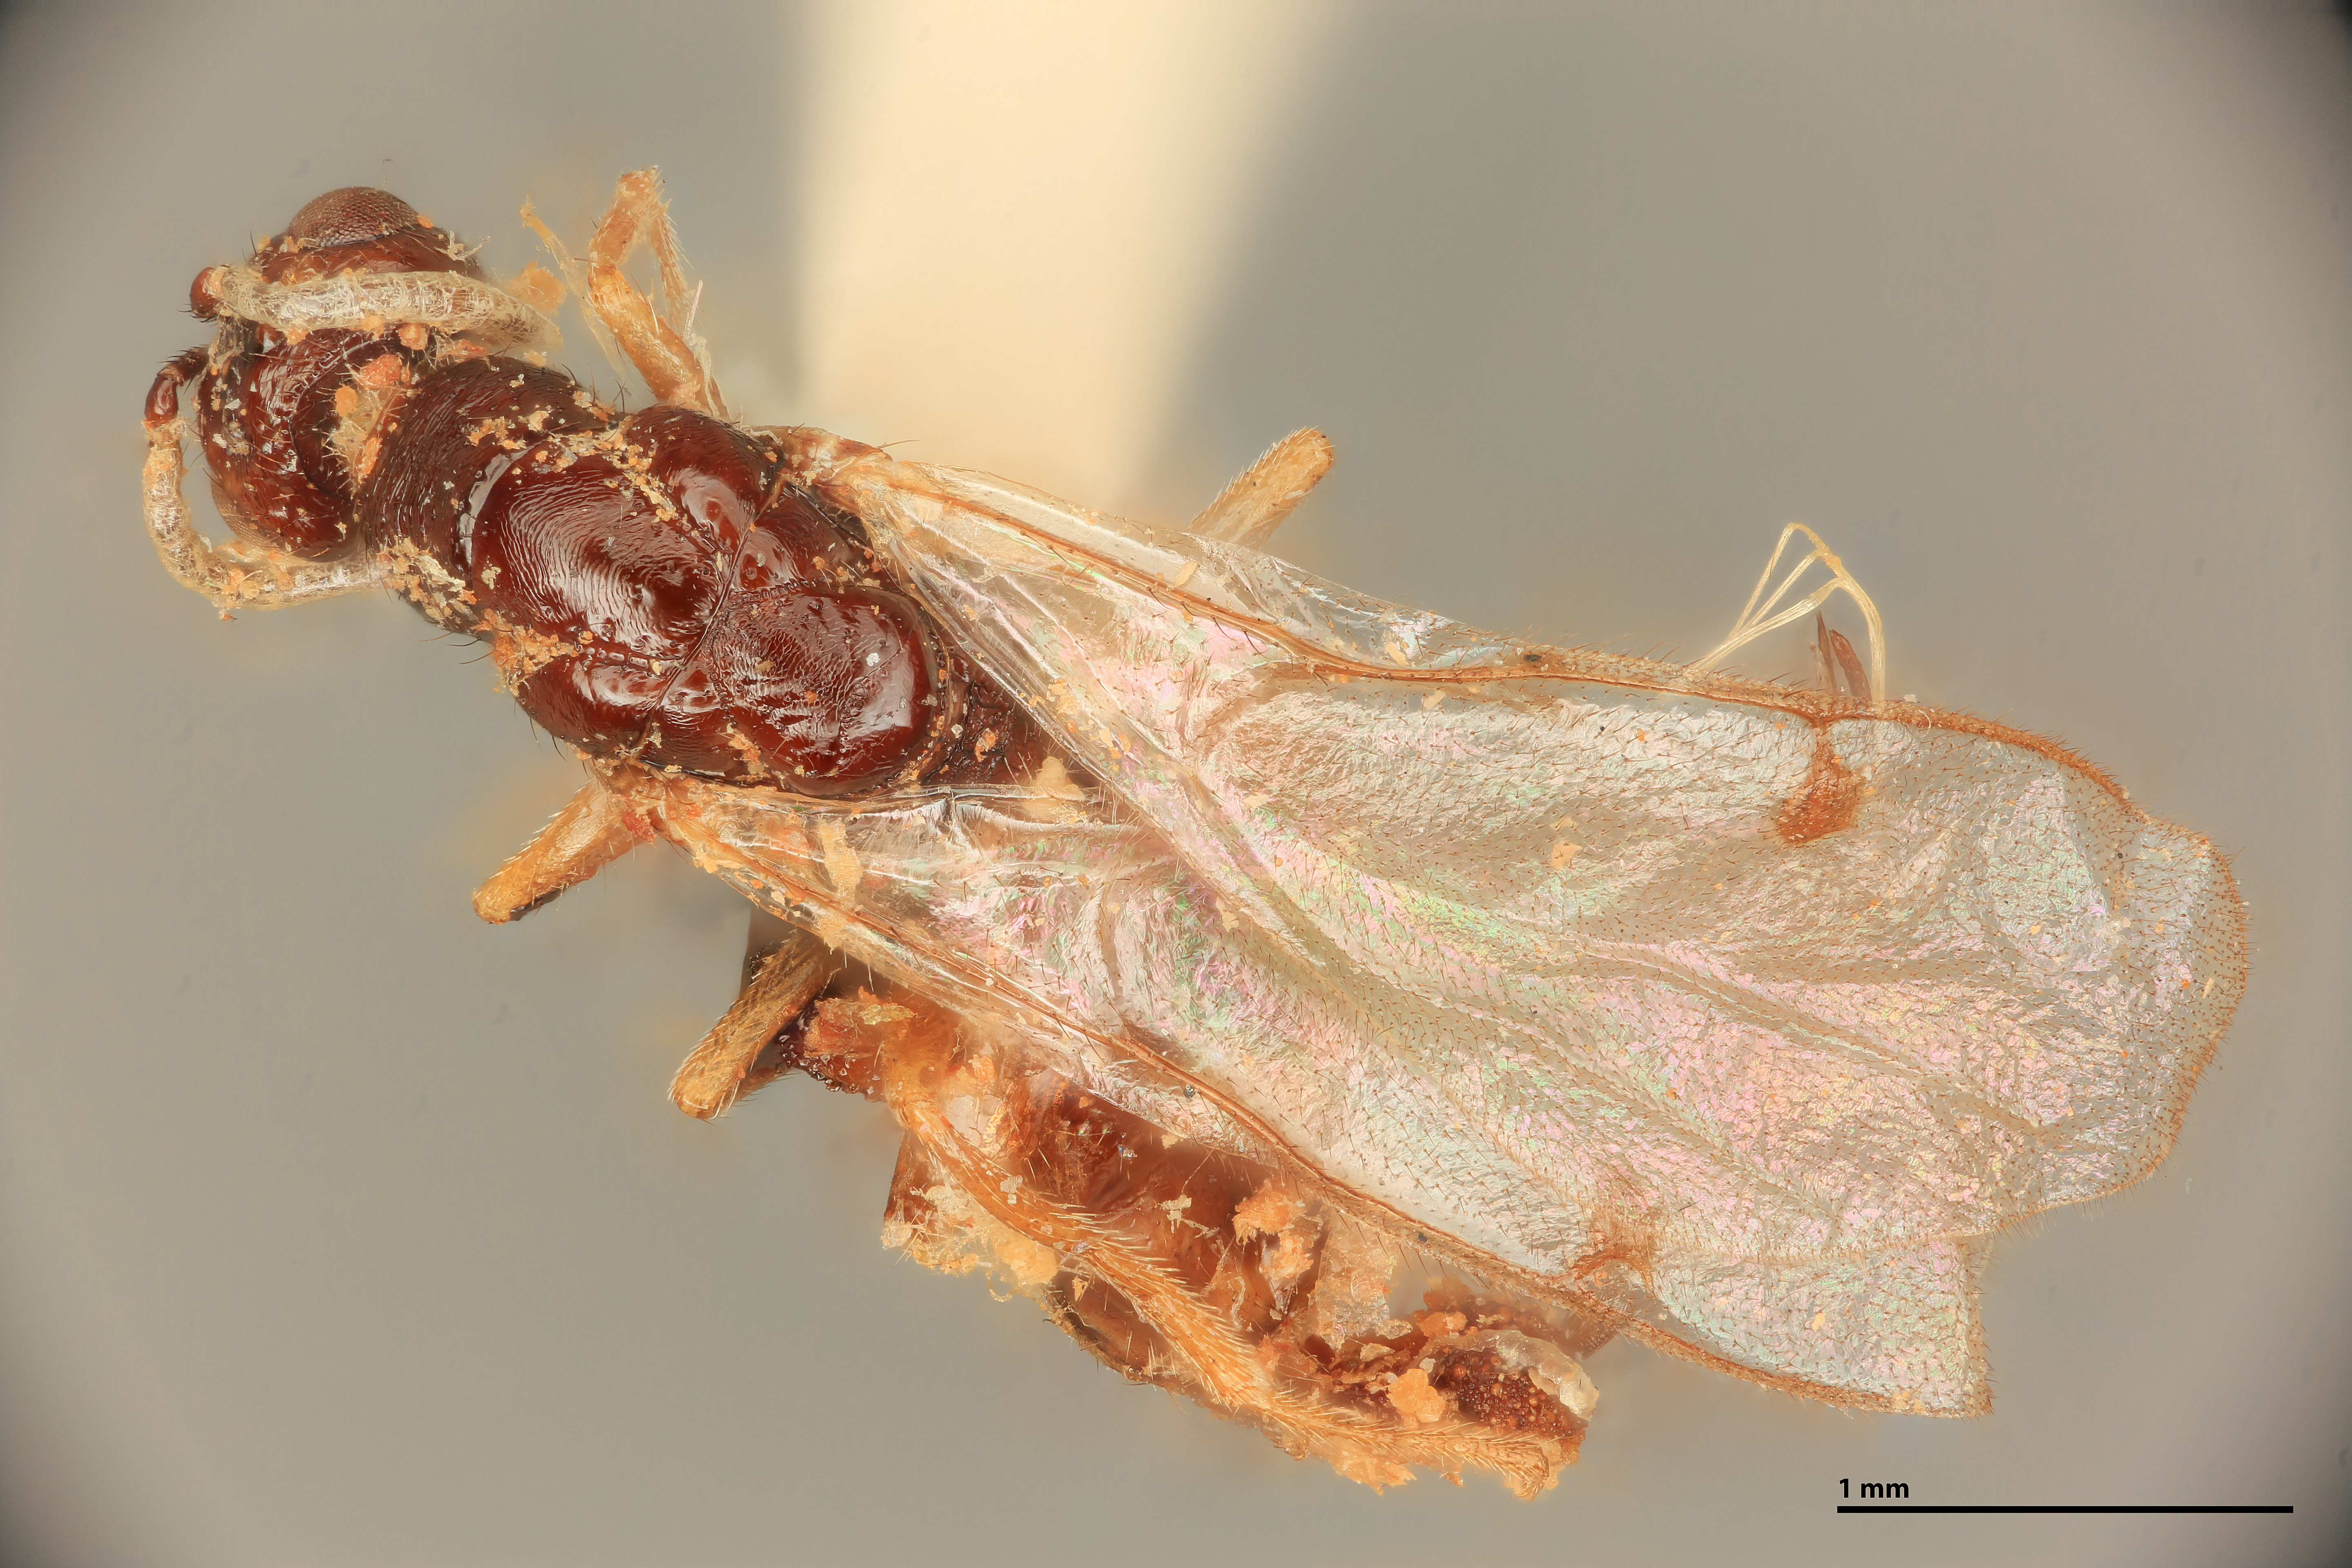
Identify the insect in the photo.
Megastigmus borriesi
